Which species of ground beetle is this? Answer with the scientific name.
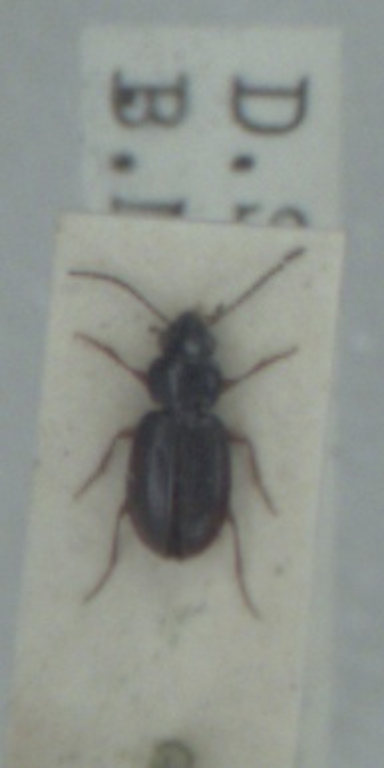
Bembidion mannerheimii
